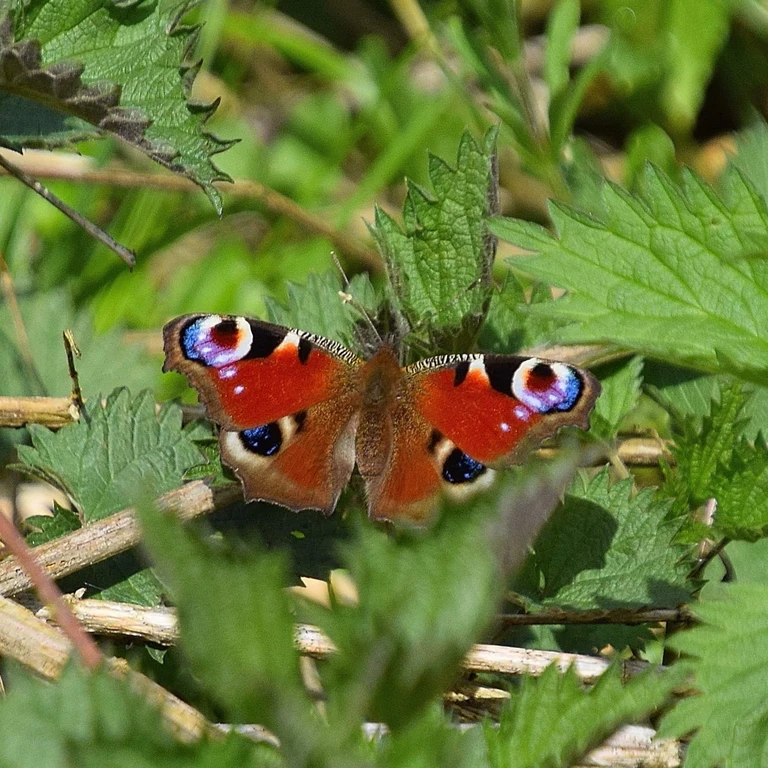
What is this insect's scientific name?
Aglais io
